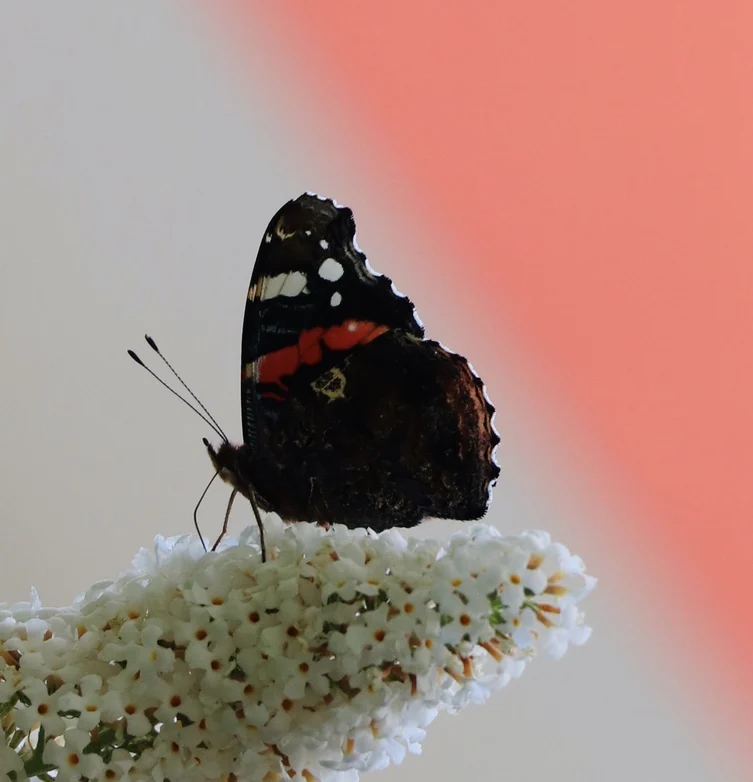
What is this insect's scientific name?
Vanessa atalanta
